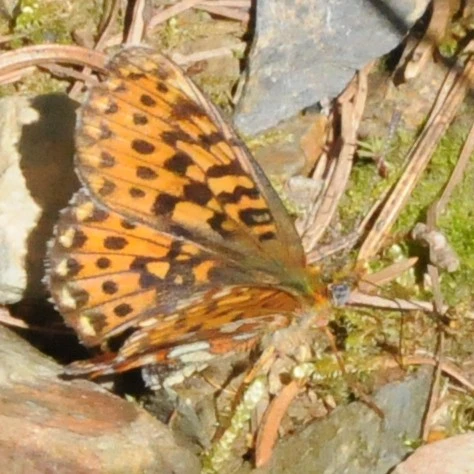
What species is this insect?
Boloria euphrosyne (also Clossiana euphrosyne)
